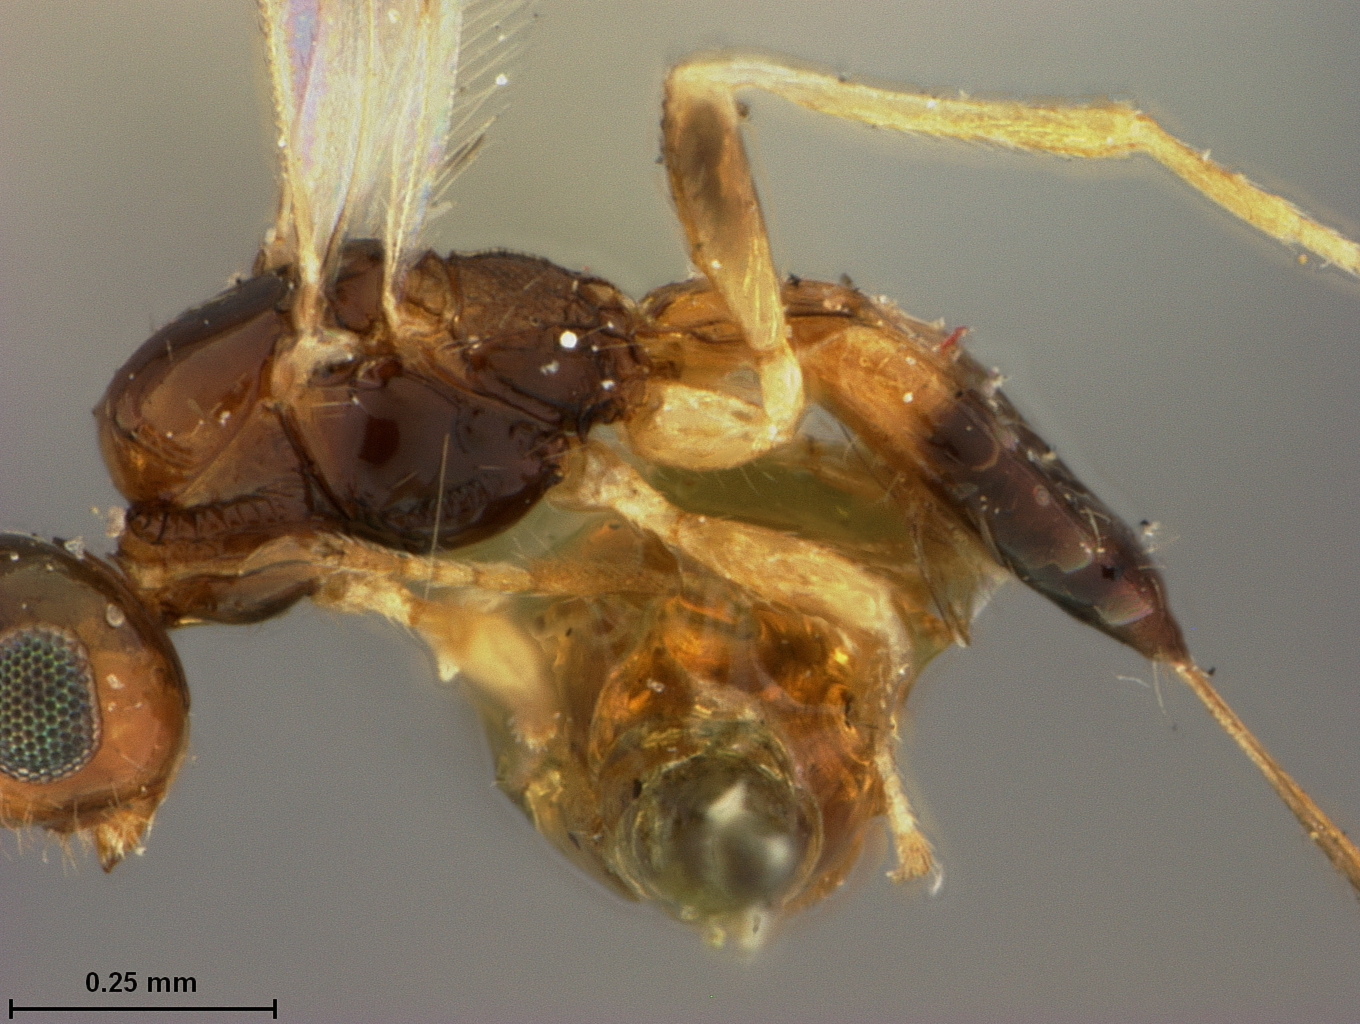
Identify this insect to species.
Lysitermus fascipennis
